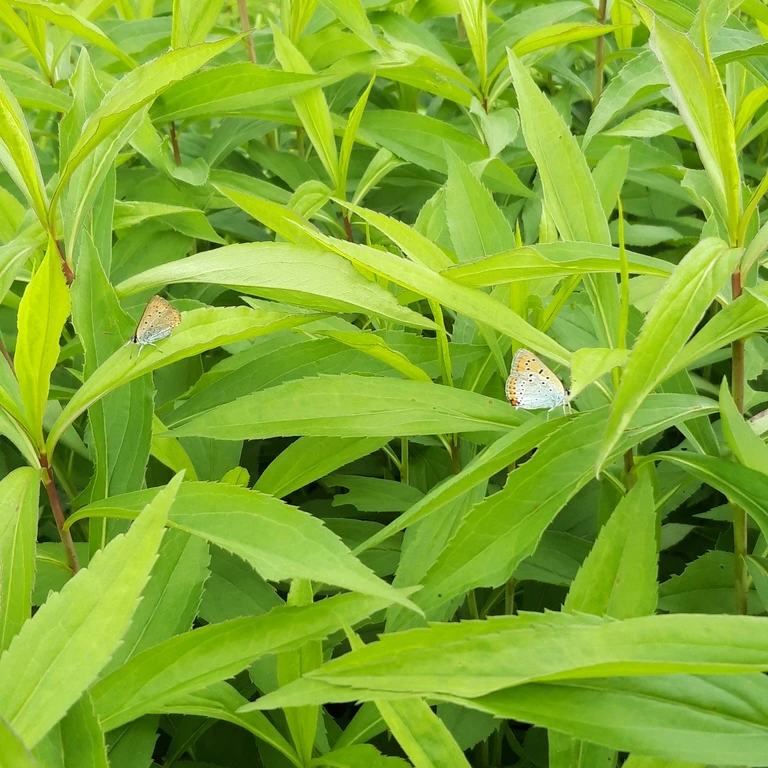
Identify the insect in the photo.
Lycaena dispar
